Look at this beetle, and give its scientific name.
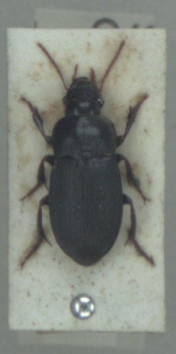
Harpalus tardus
